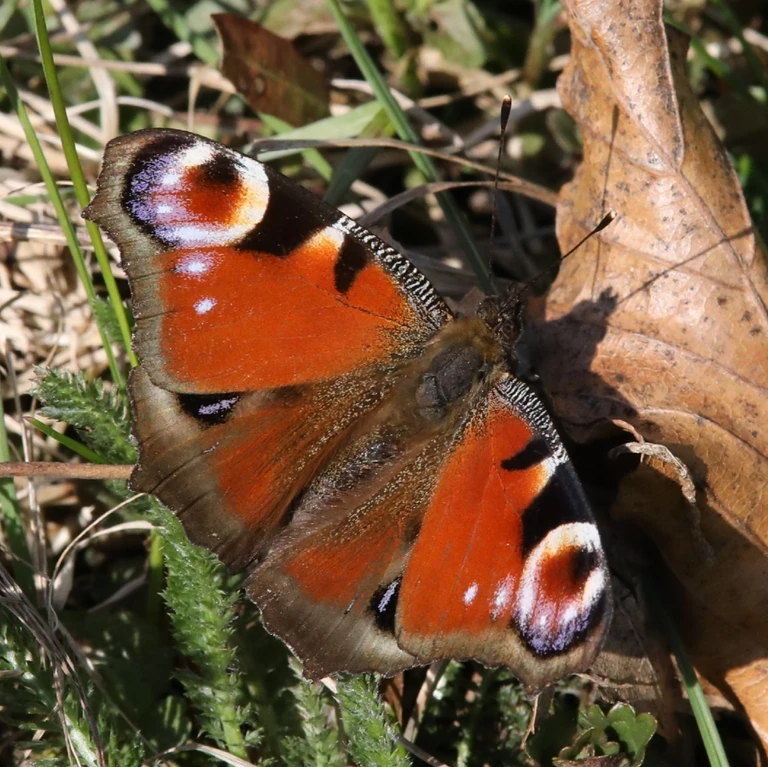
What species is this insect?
Aglais io
